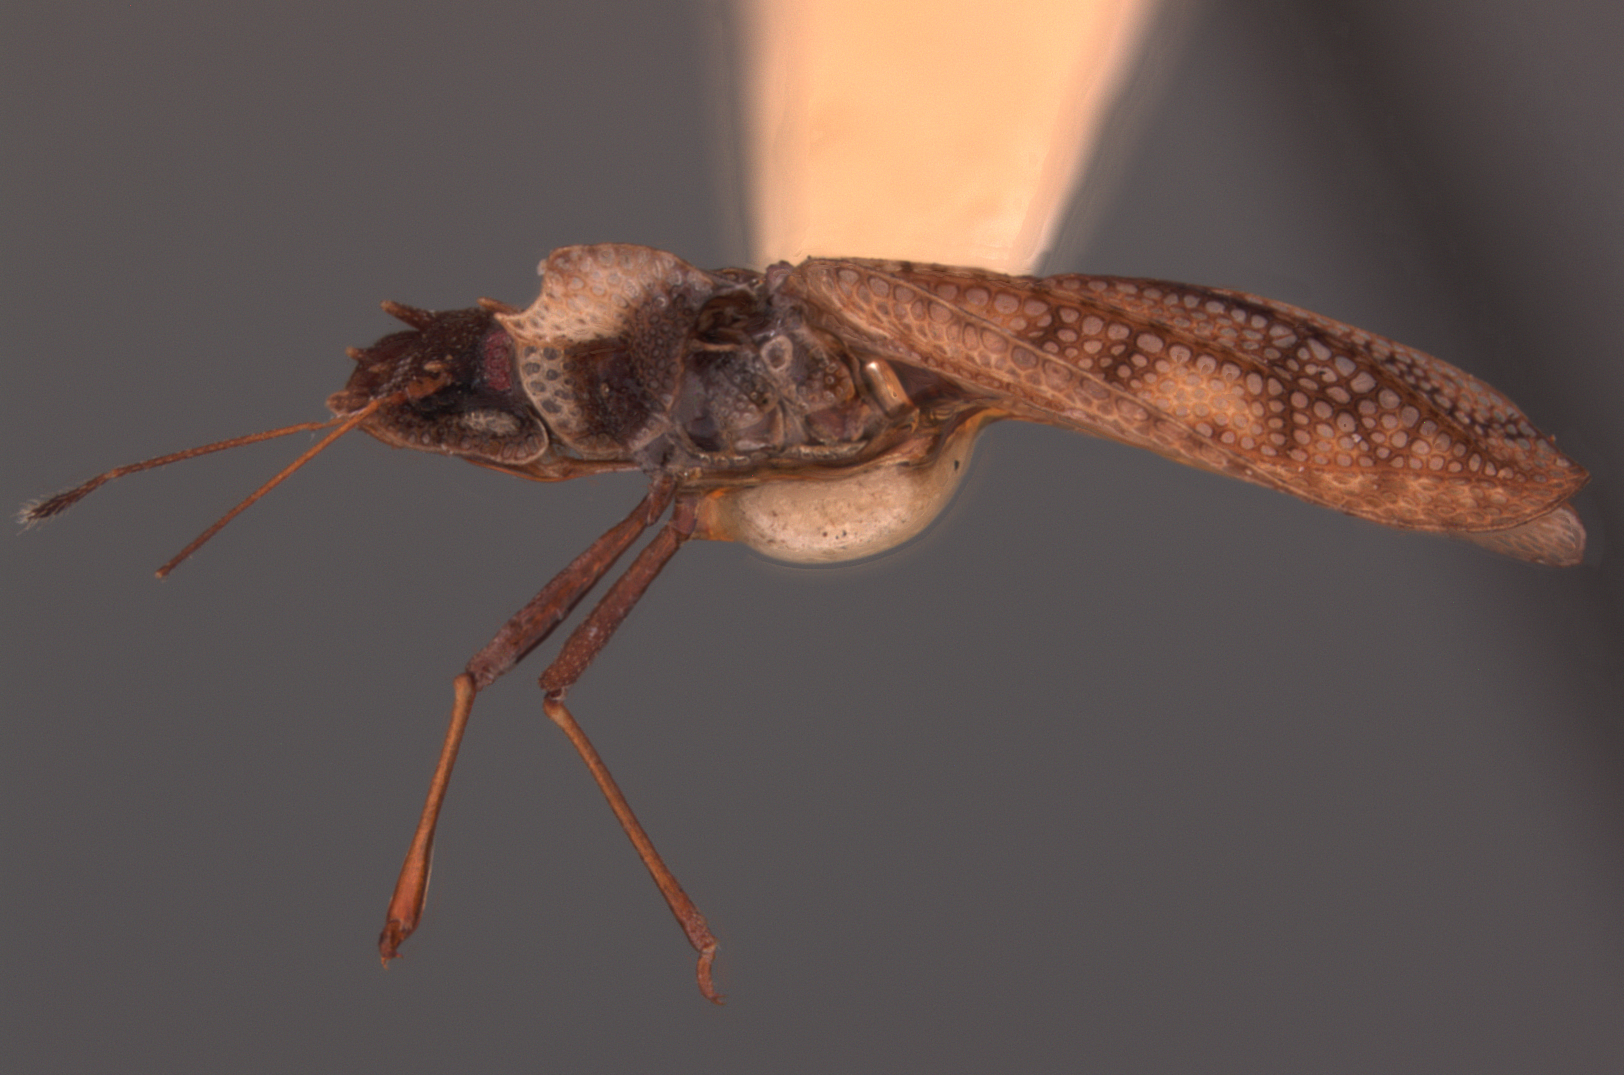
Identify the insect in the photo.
Phatnoma guatemalana
